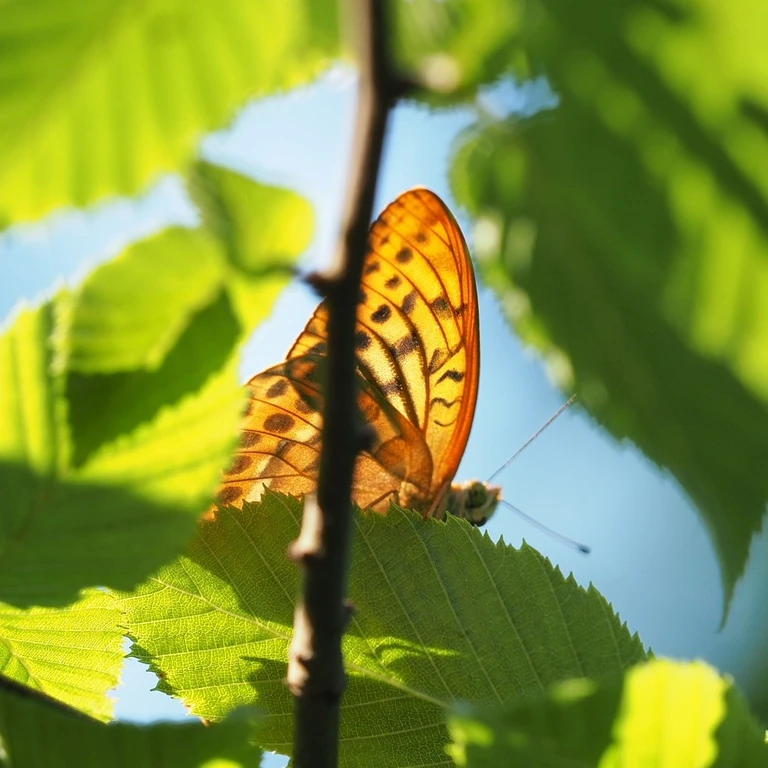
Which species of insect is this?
Argynnis paphia
